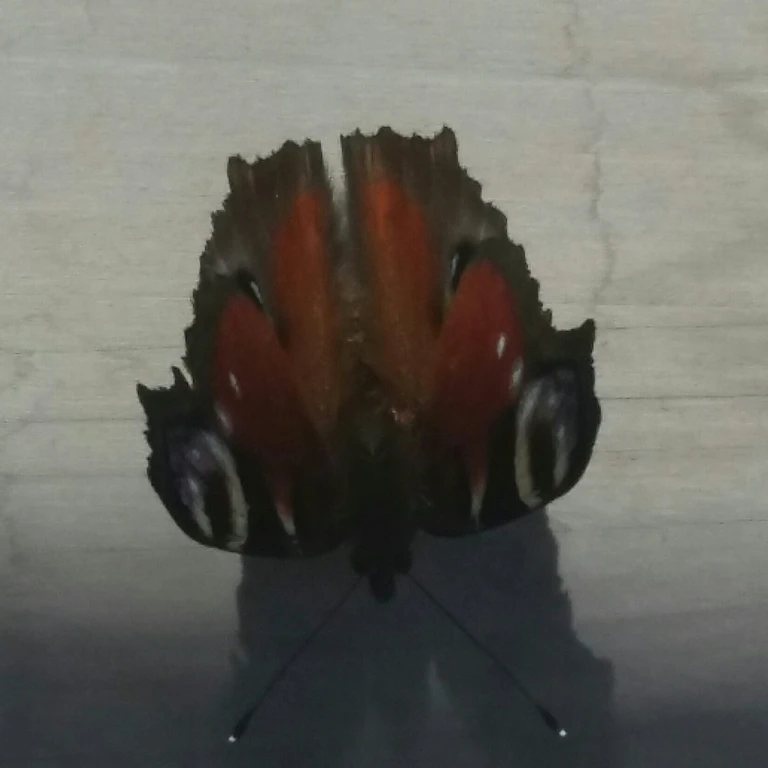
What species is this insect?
Aglais io
